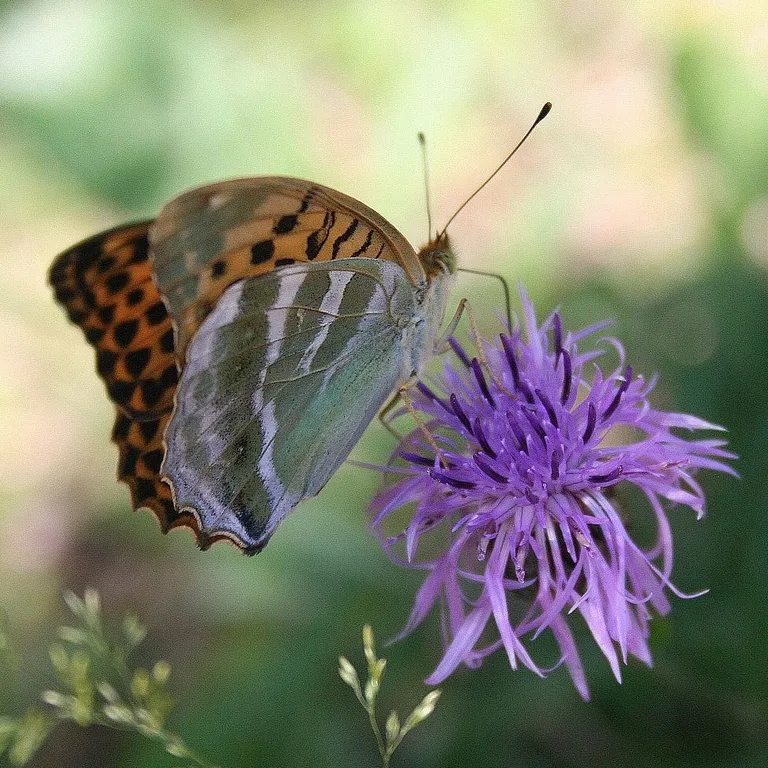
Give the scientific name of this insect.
Argynnis paphia
